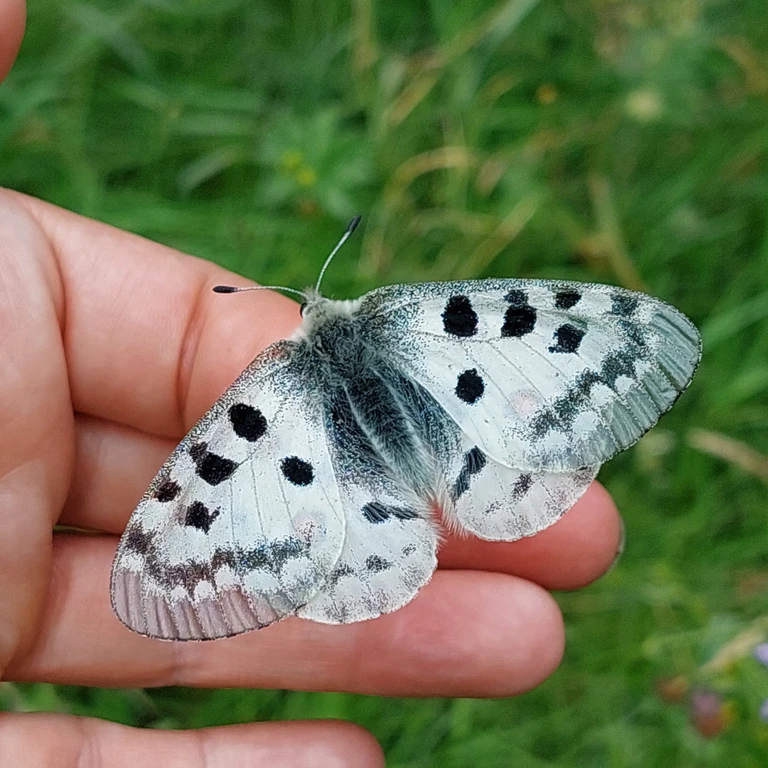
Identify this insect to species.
Parnassius apollo
